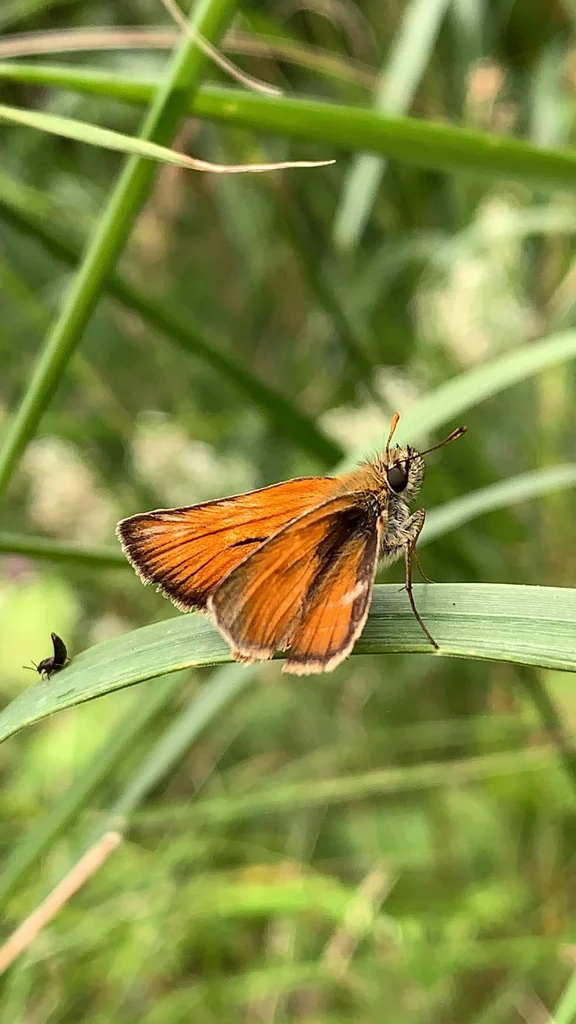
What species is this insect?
Thymelicus sylvestris
